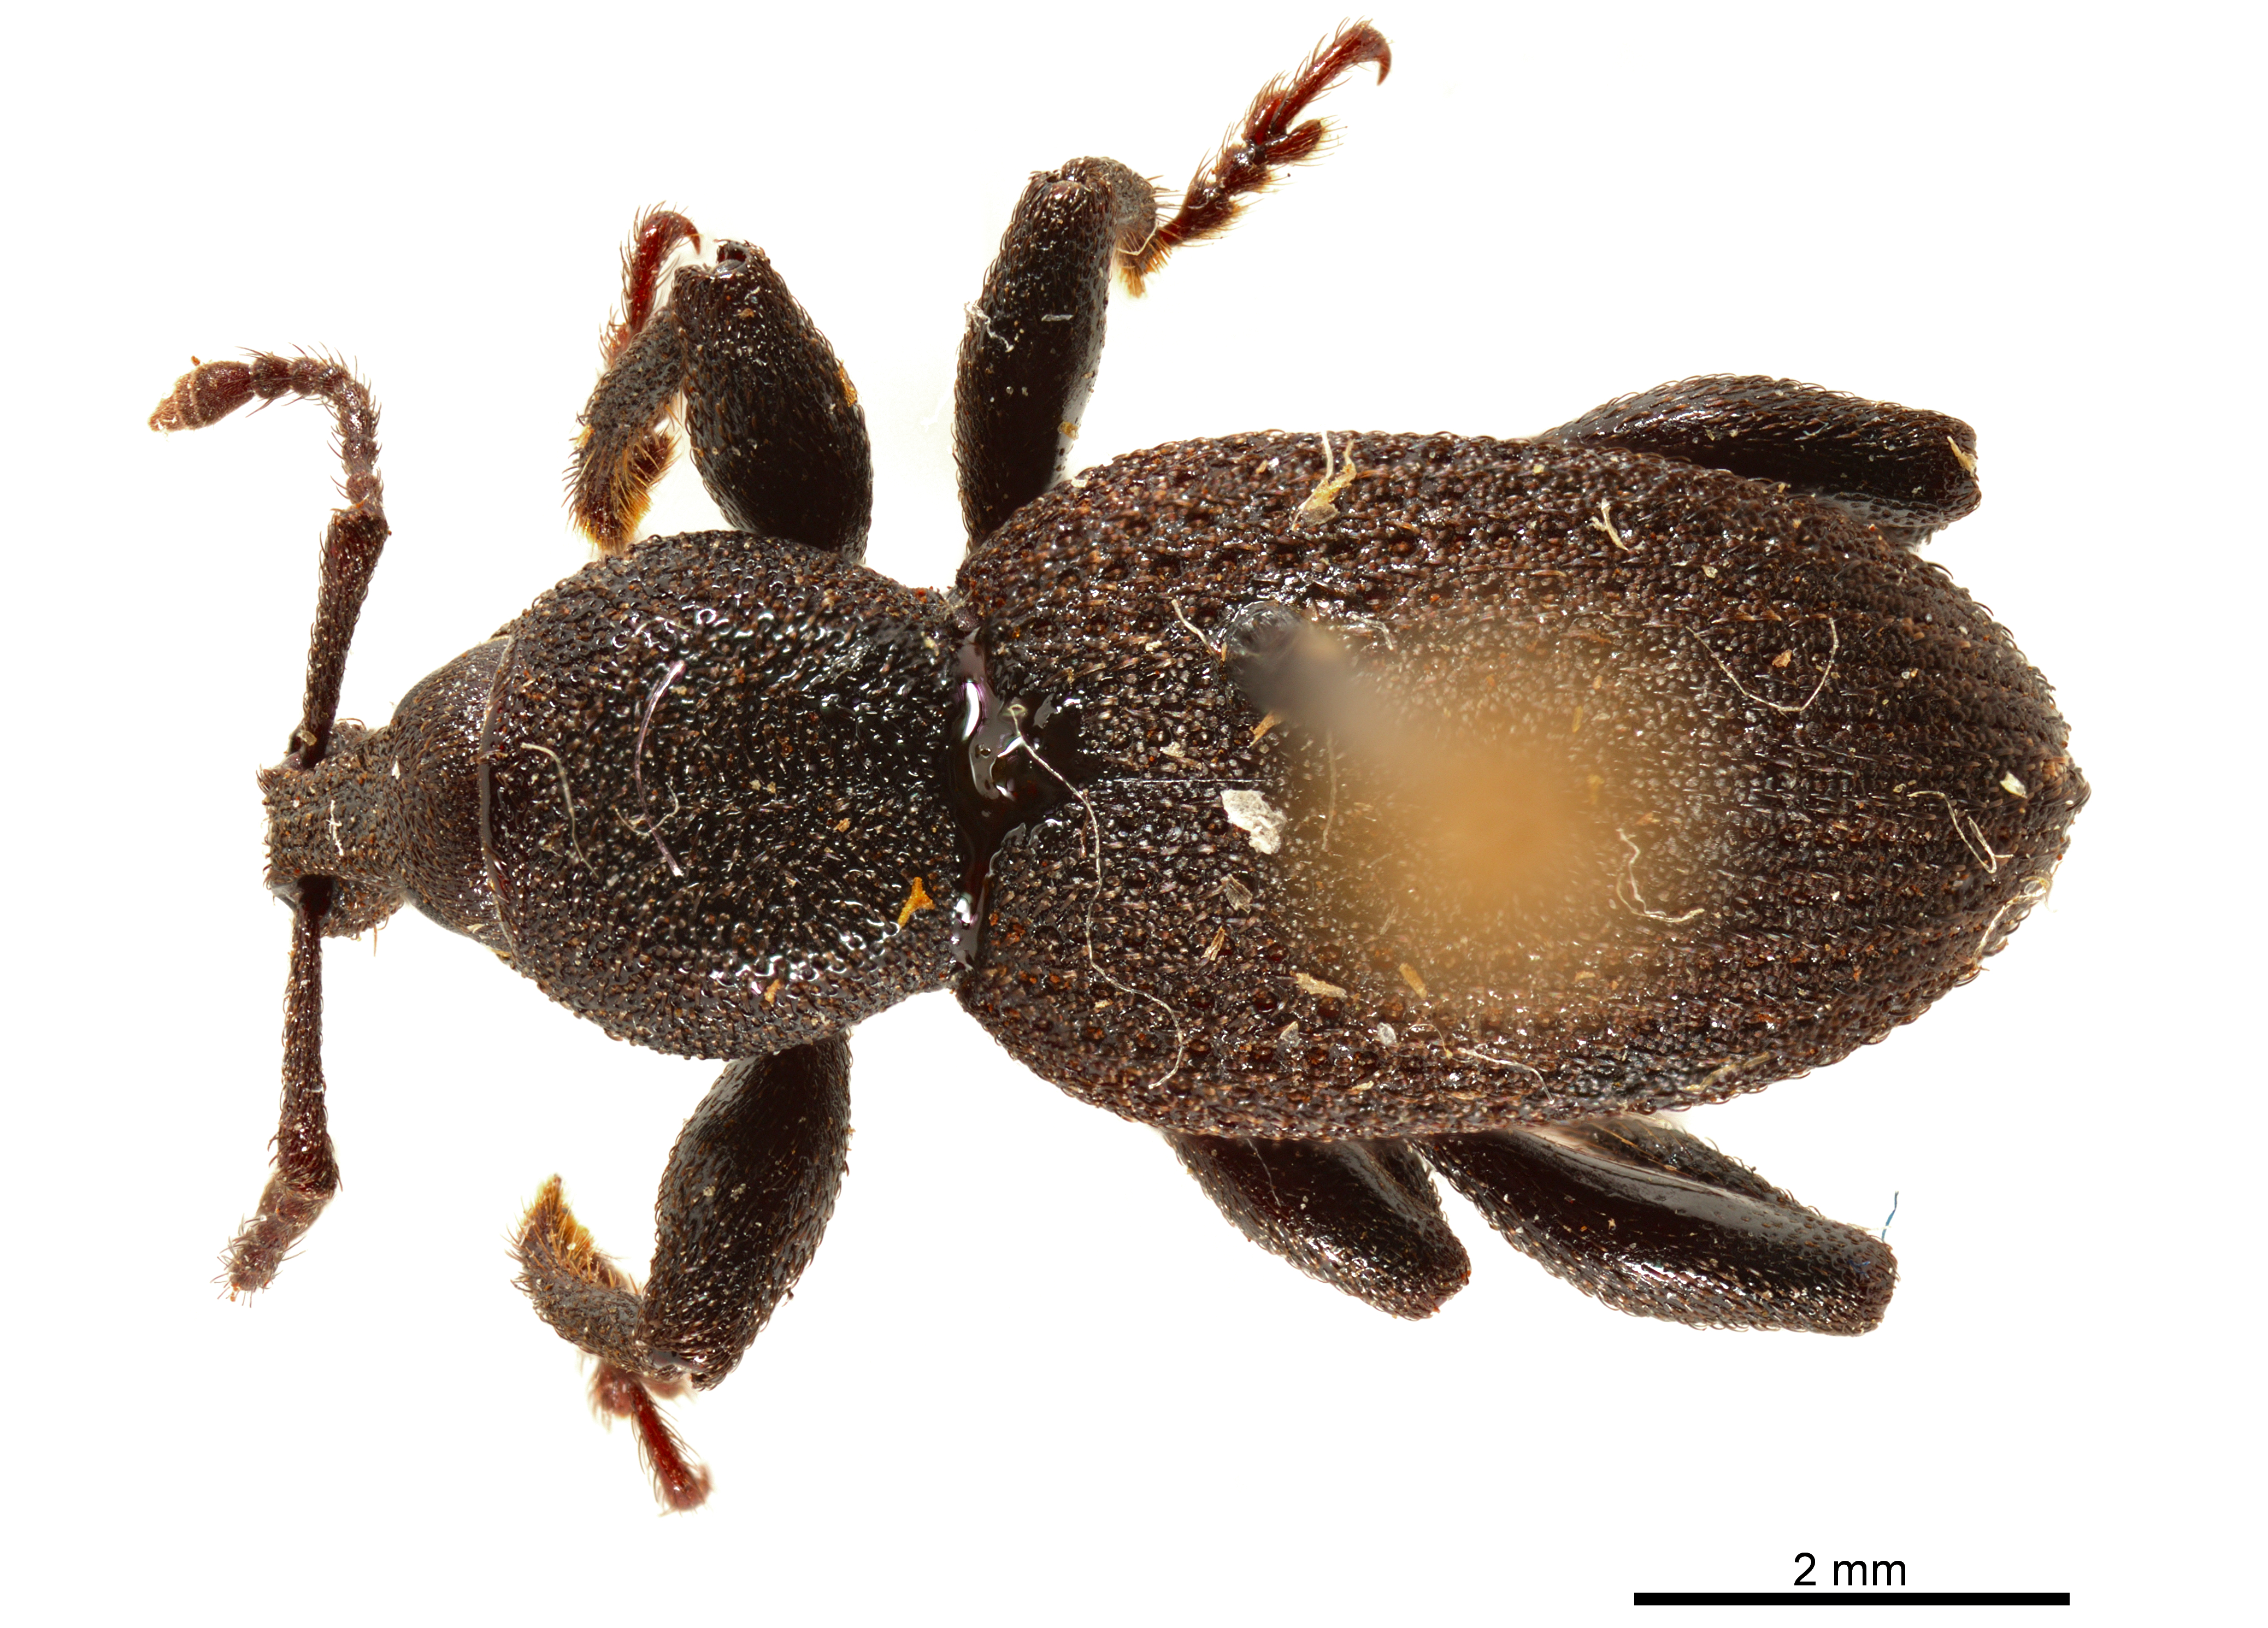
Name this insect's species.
Panscopus michelbacheri
